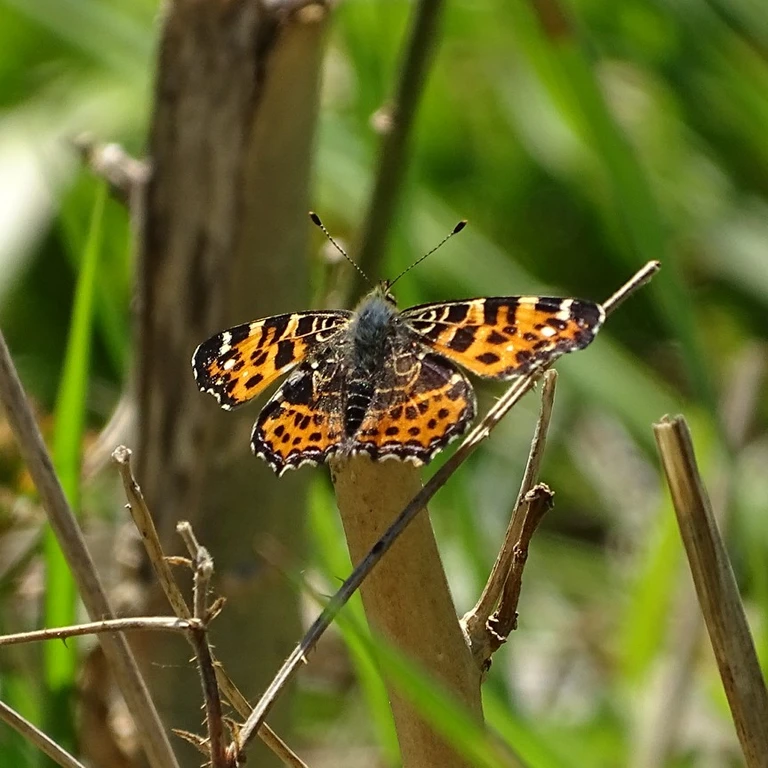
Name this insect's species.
Araschnia levana
